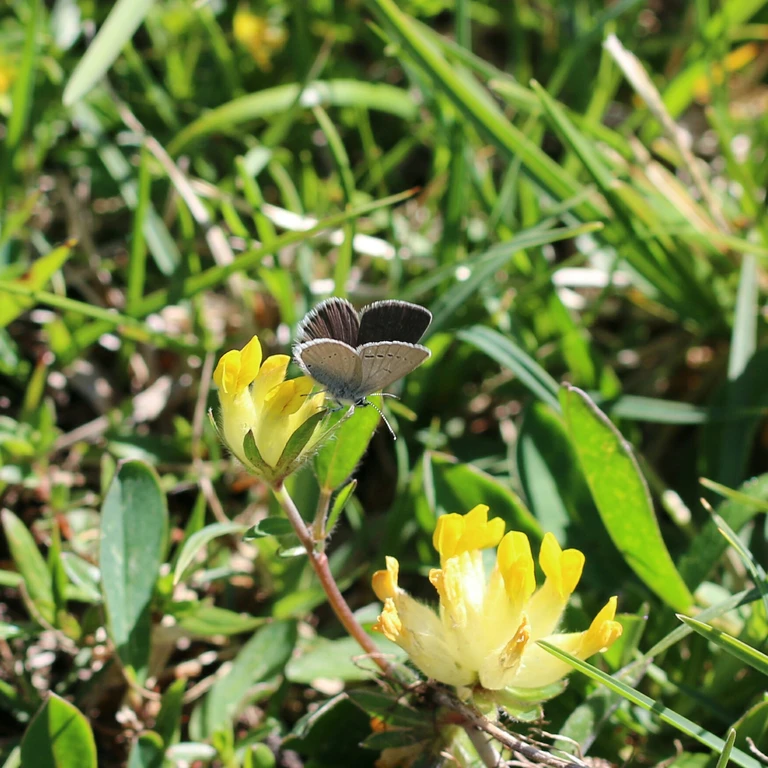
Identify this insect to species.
Cupido minimus
